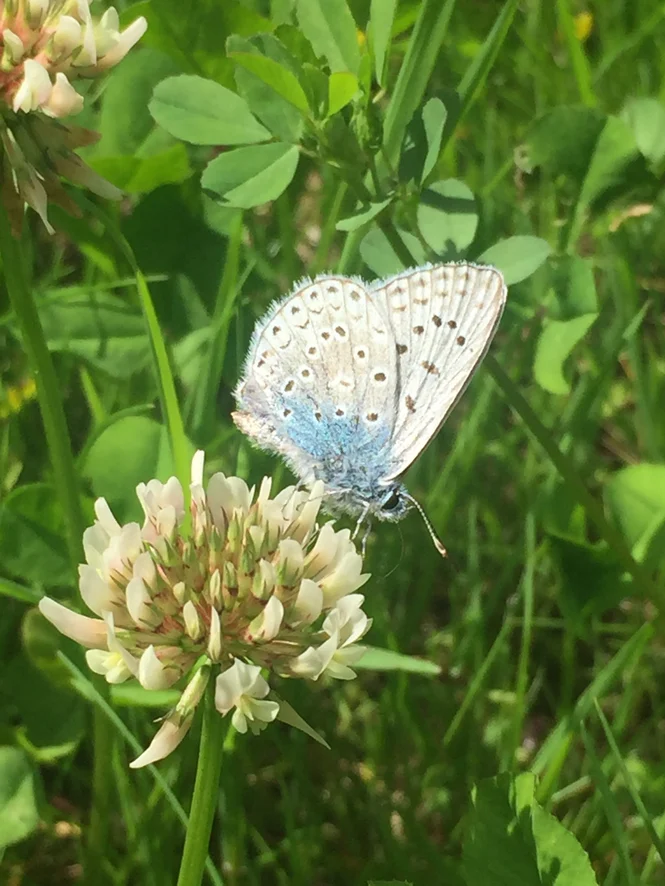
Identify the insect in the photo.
Polyommatus icarus
